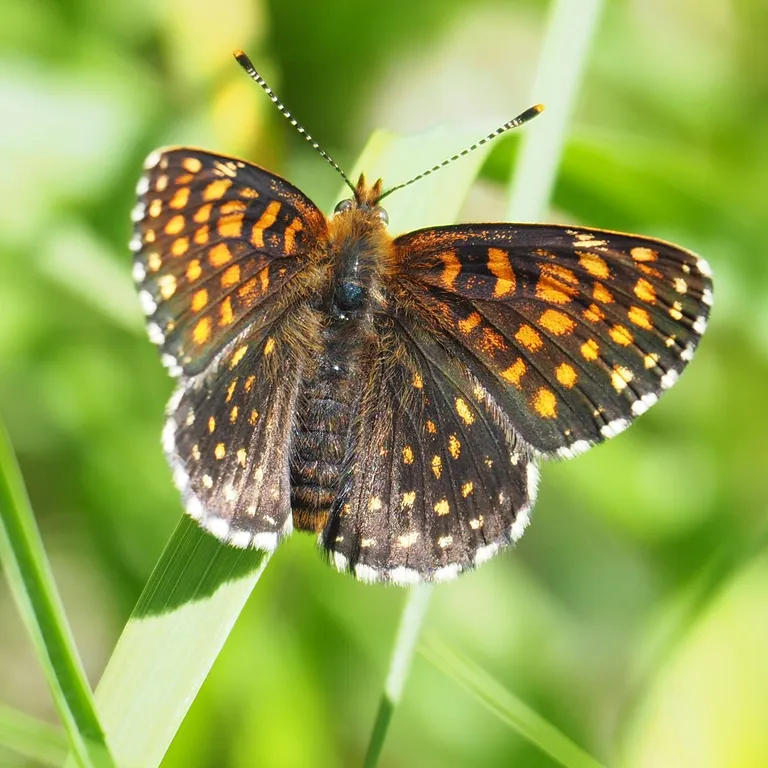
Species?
Melitaea diamina
